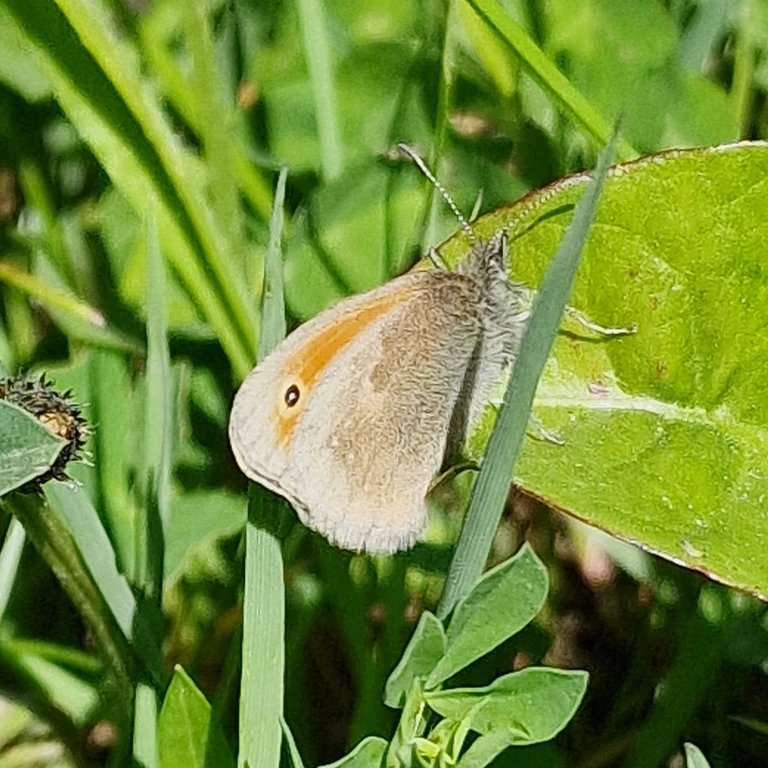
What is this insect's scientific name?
Coenonympha pamphilus
